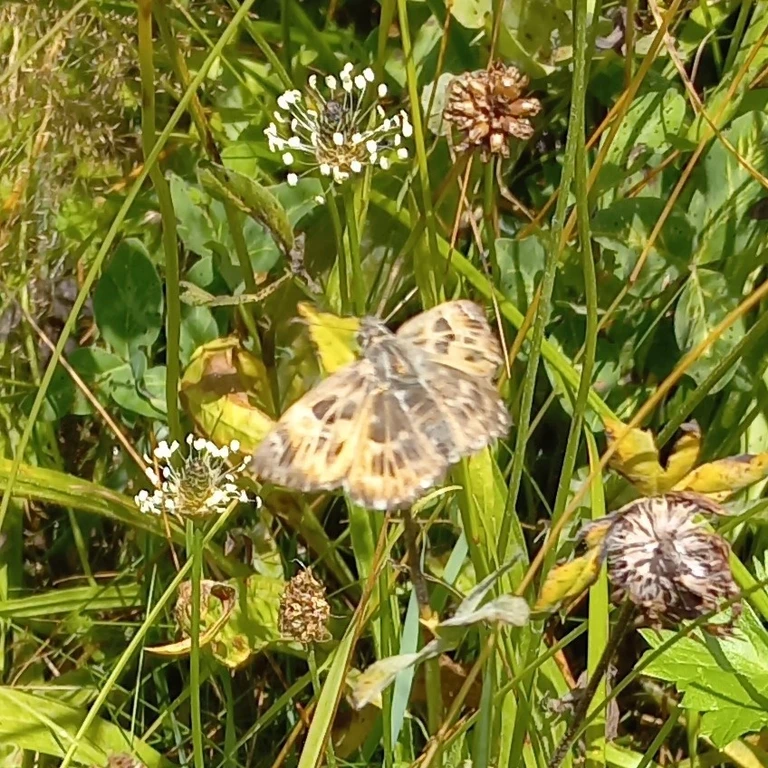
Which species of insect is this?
Carcharodus alceae
